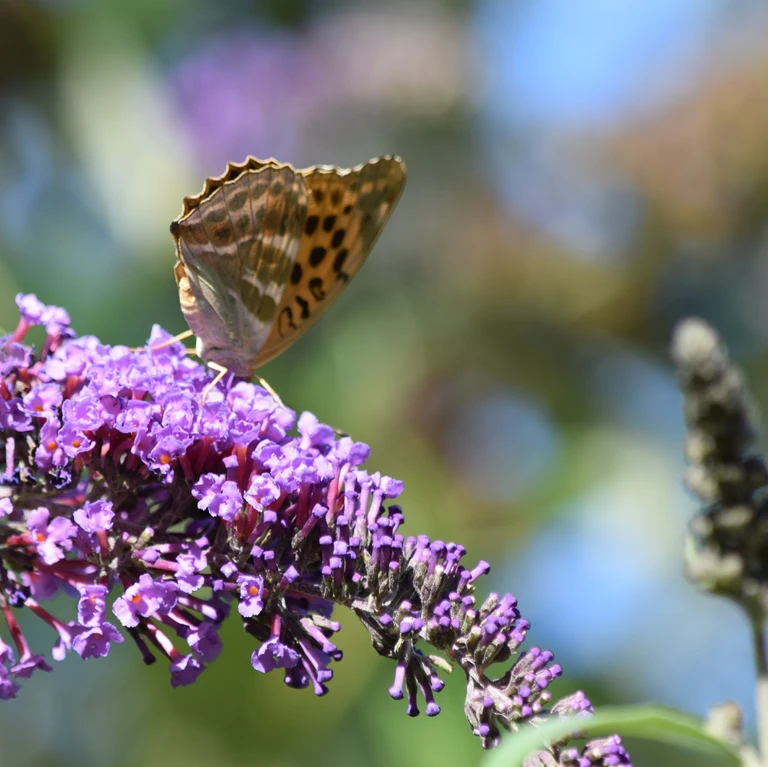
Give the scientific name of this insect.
Argynnis paphia
